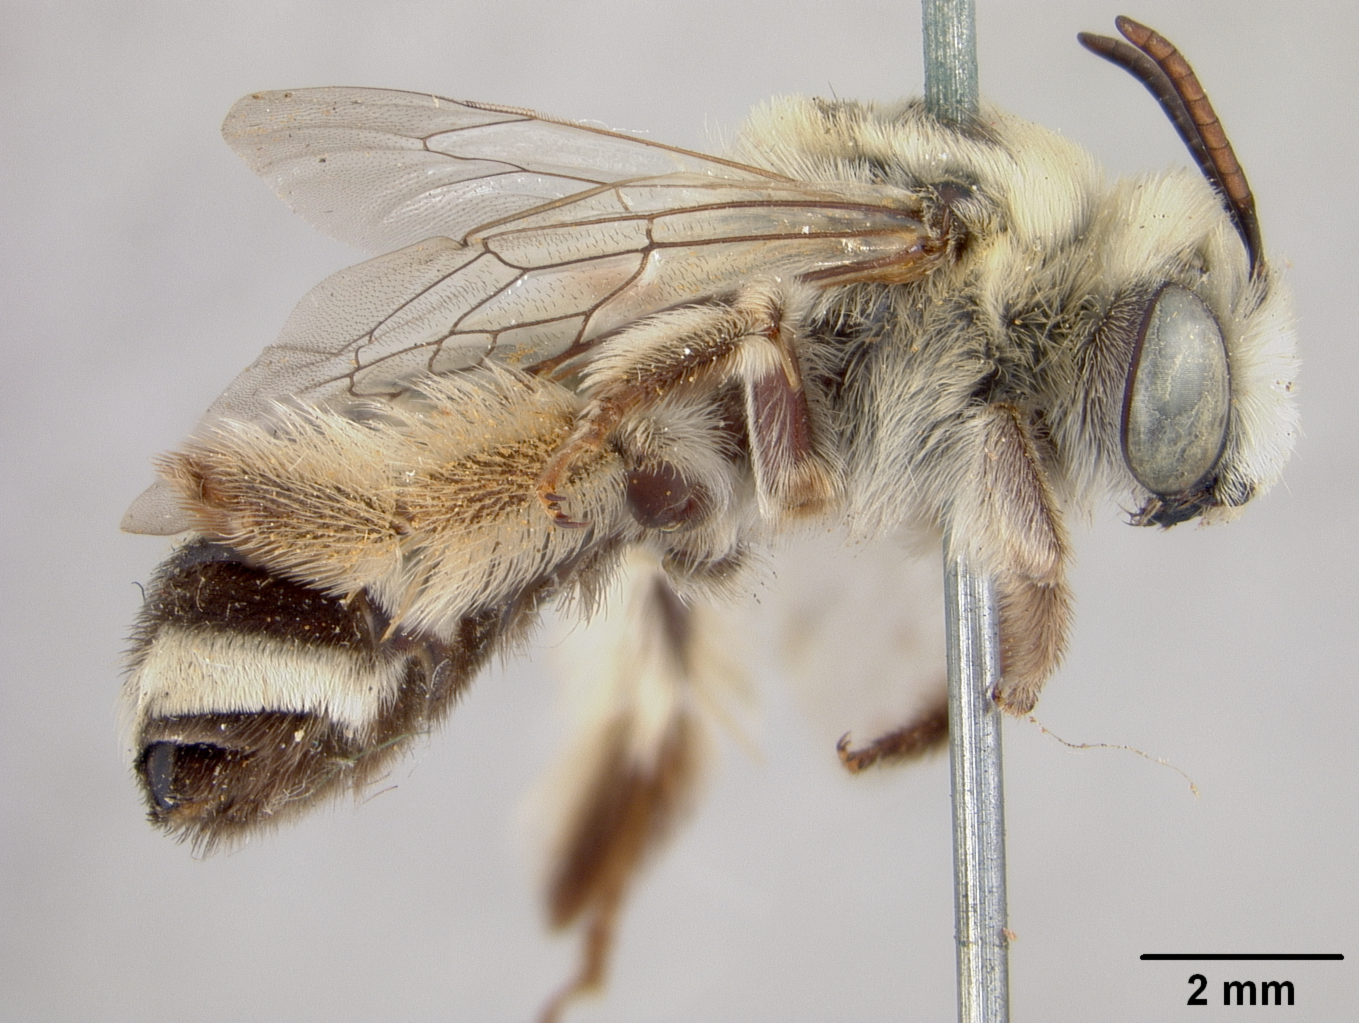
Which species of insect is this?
Melissodes pallidicincta
